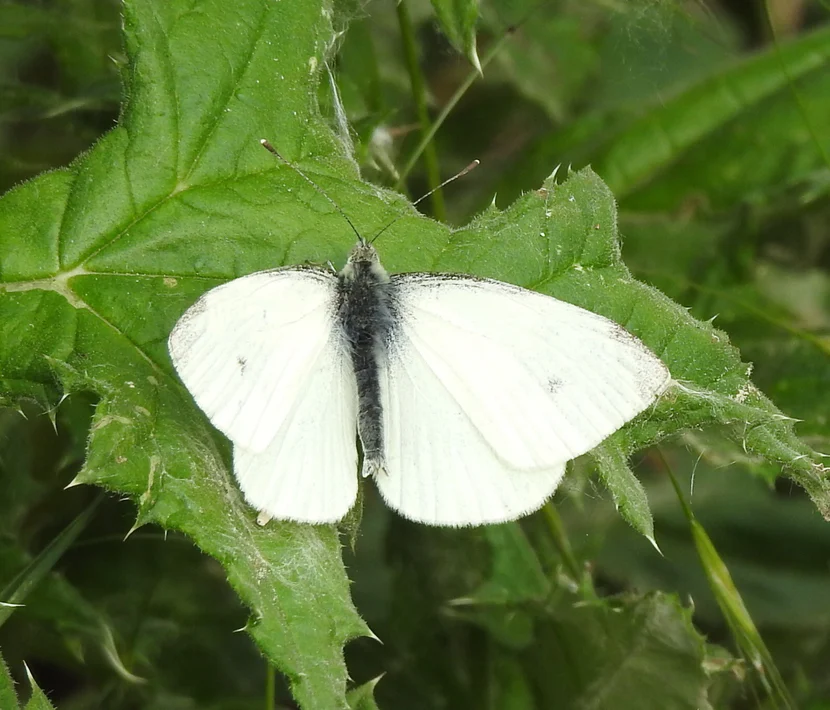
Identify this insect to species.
Pieris rapae
